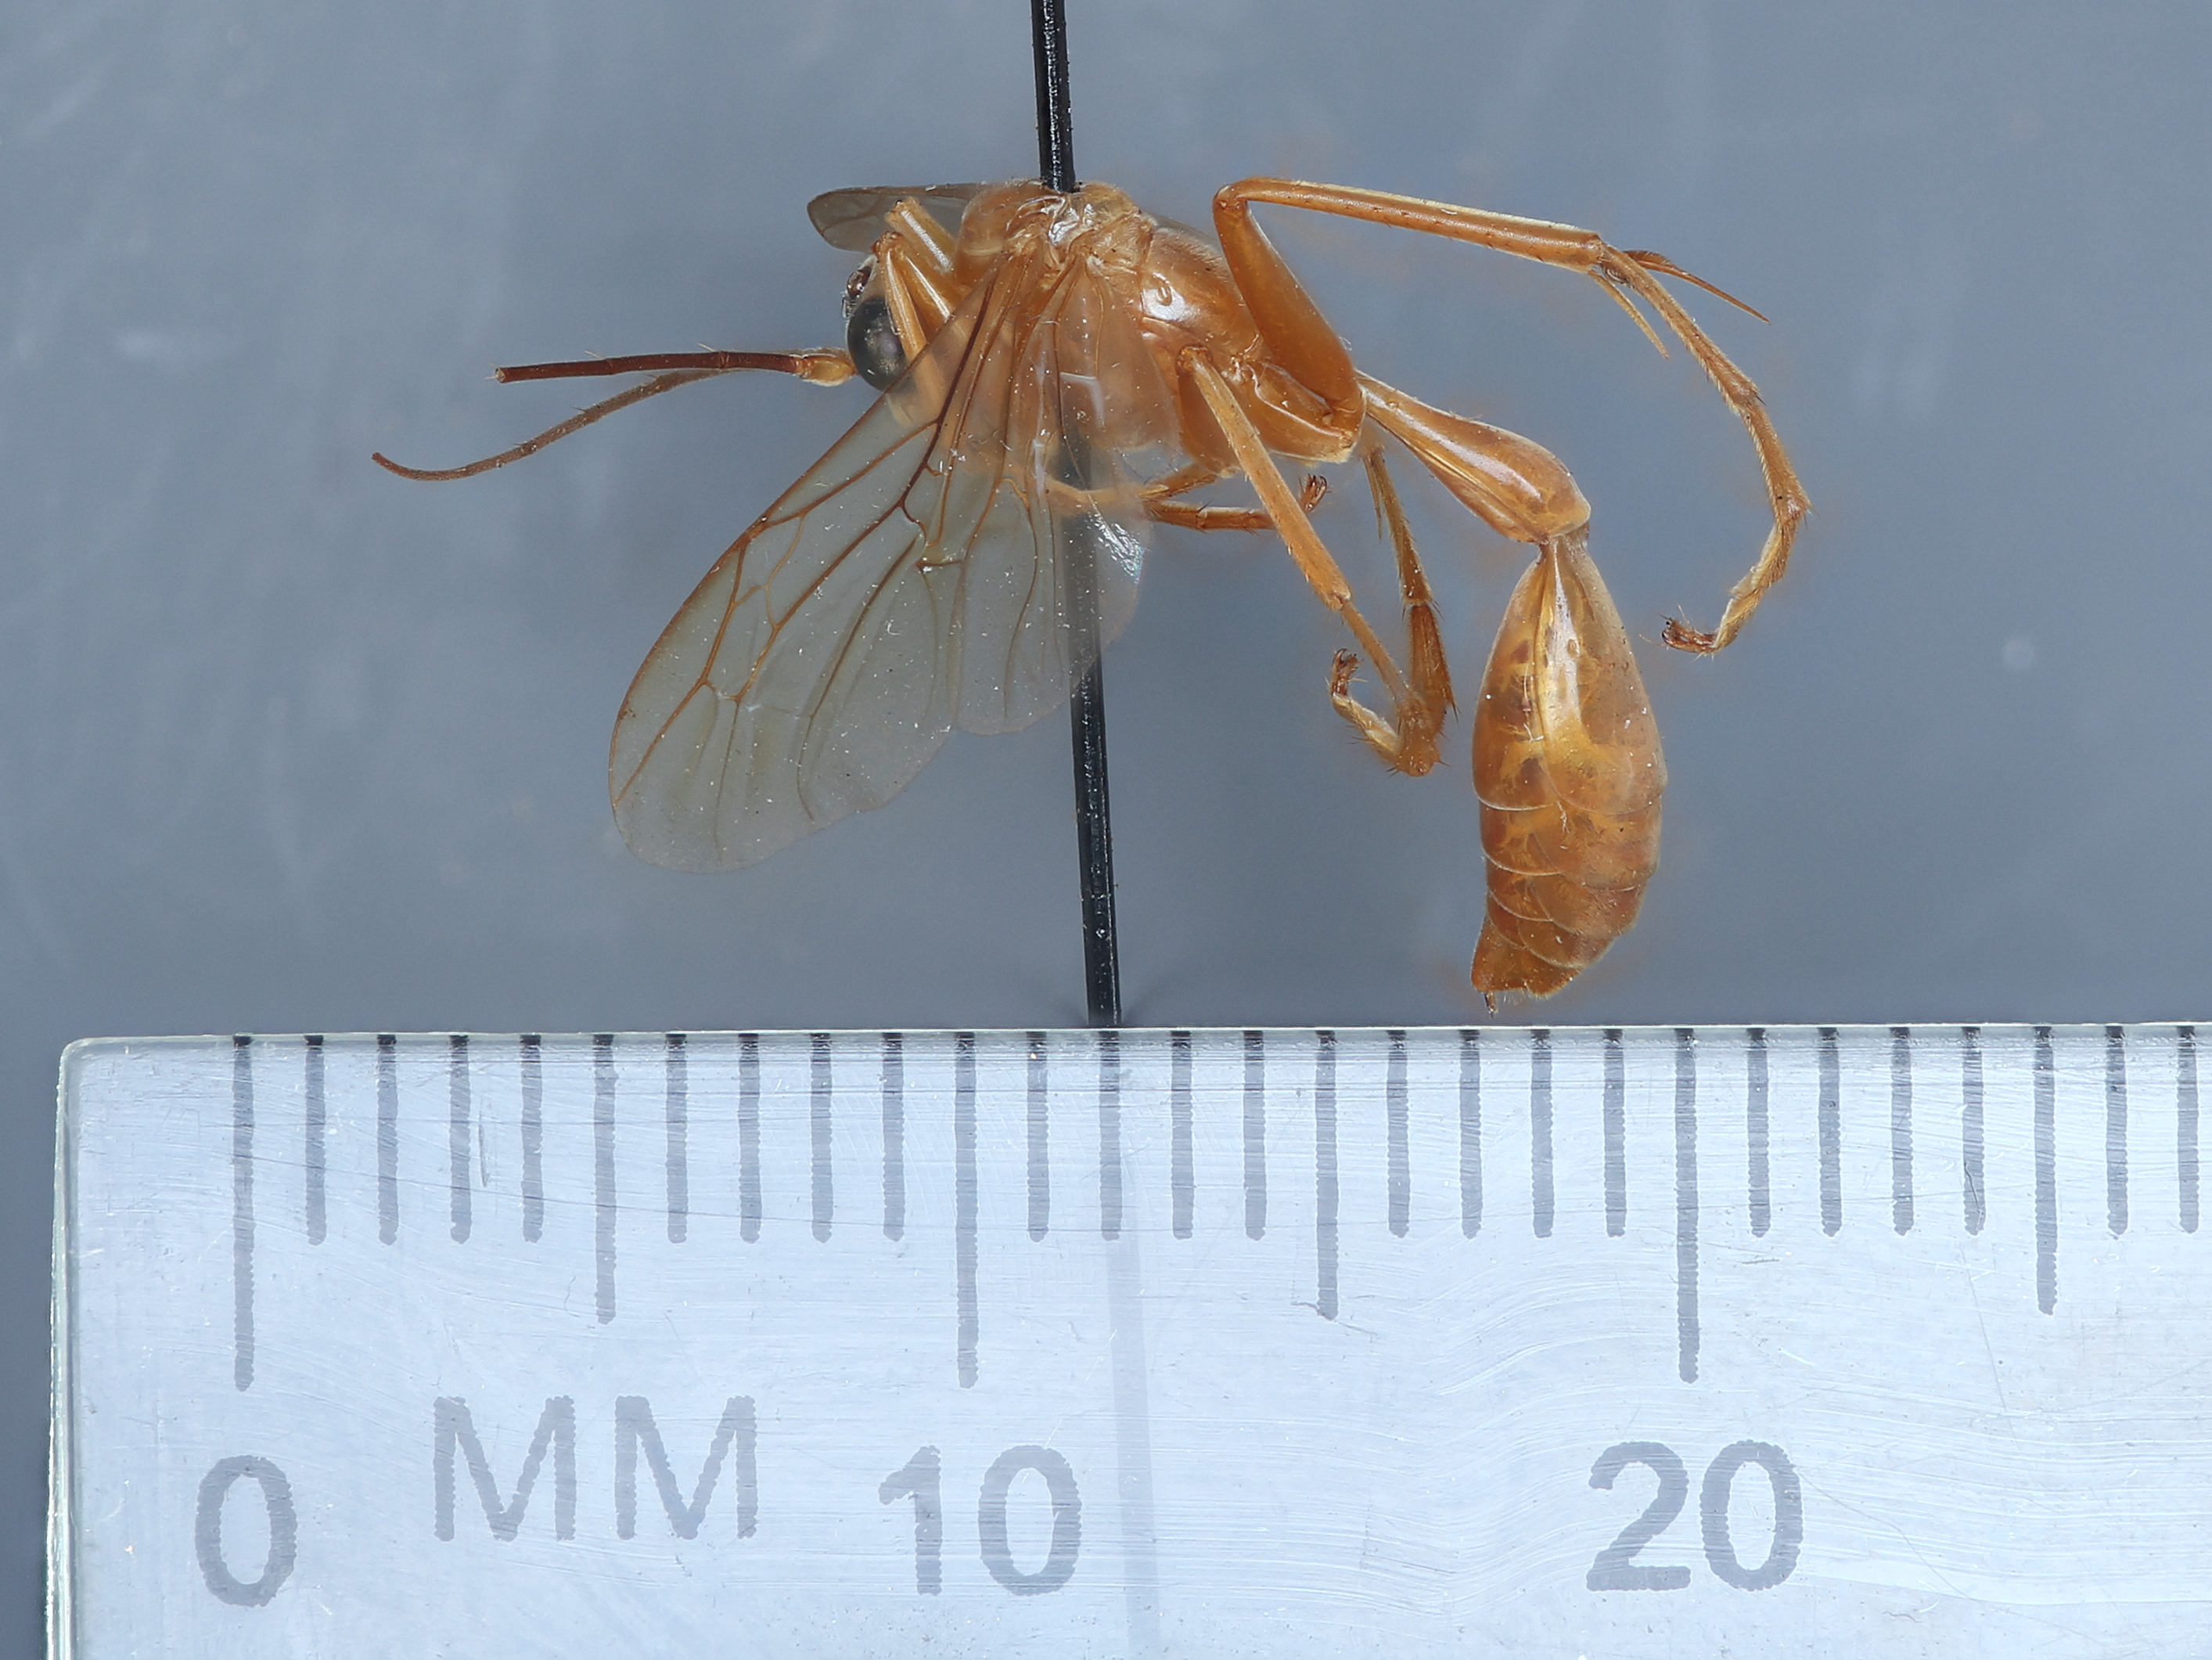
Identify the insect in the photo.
Rhopalosoma simile
